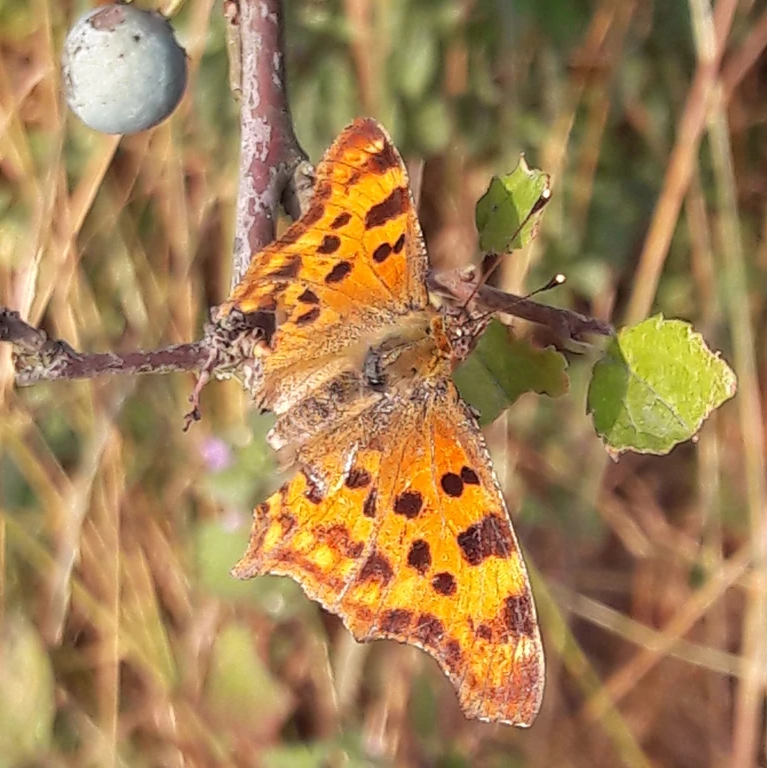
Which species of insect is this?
Polygonia c-album
